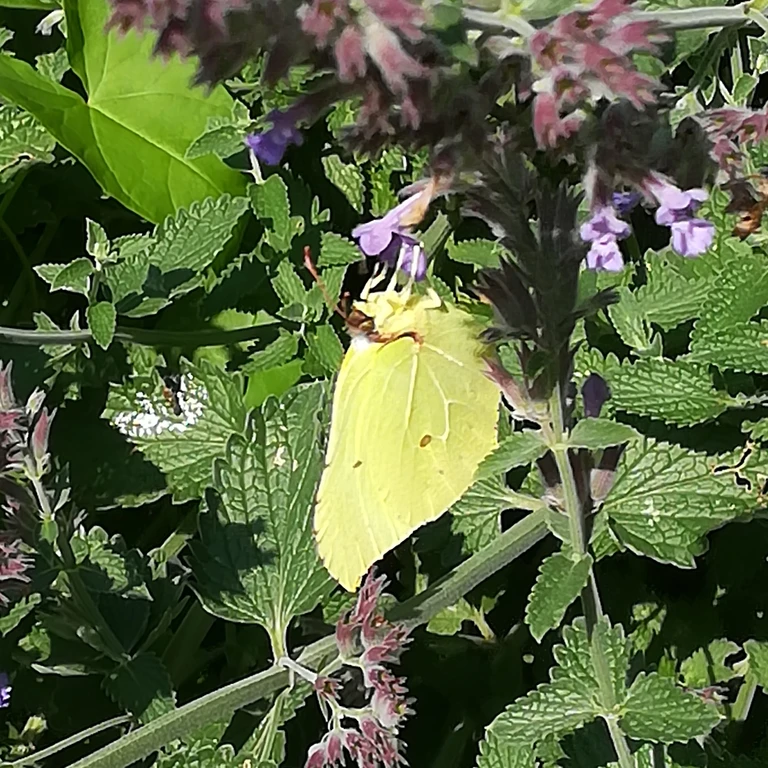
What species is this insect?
Gonepteryx rhamni
